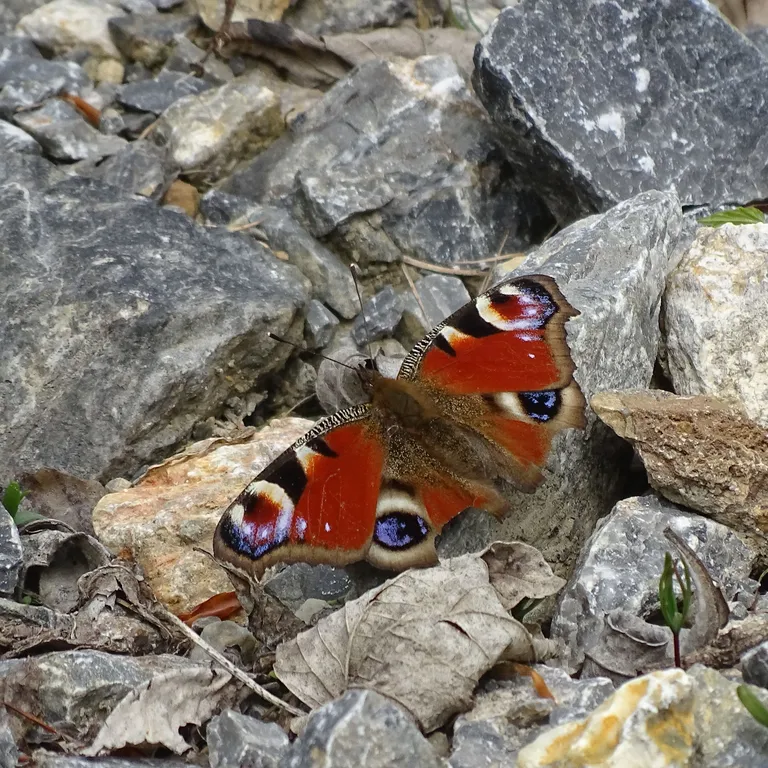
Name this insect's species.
Aglais io
